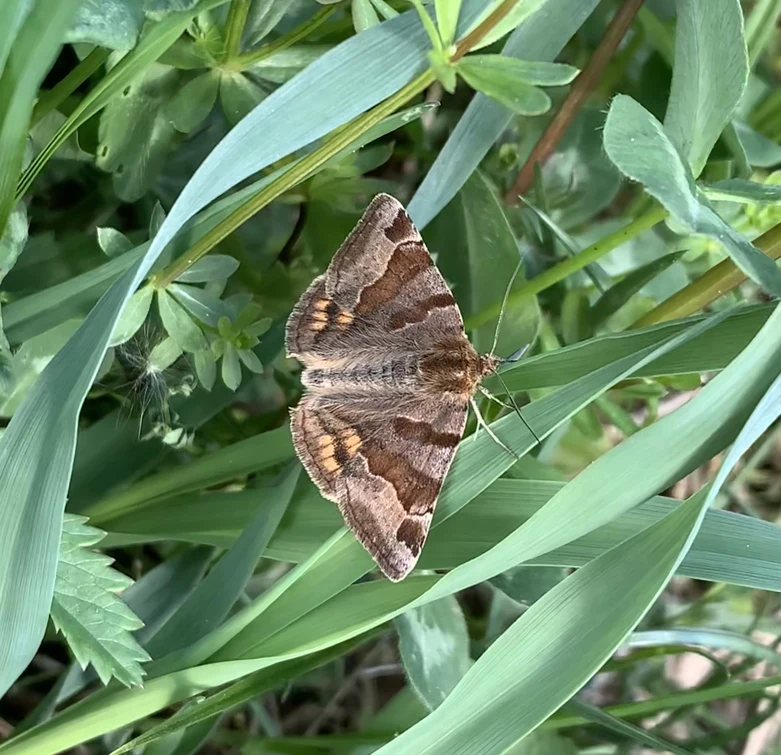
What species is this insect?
Euclidia glyphica
